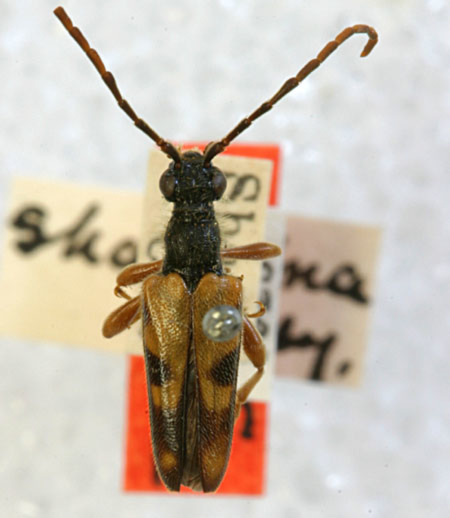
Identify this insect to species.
Xestoleptura crassipes
